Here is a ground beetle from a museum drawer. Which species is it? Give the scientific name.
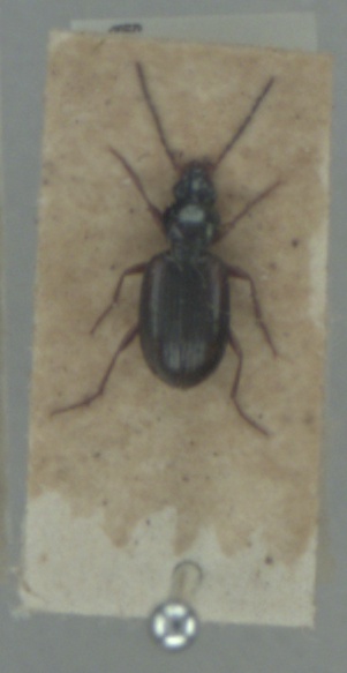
Bembidion tetracolum
